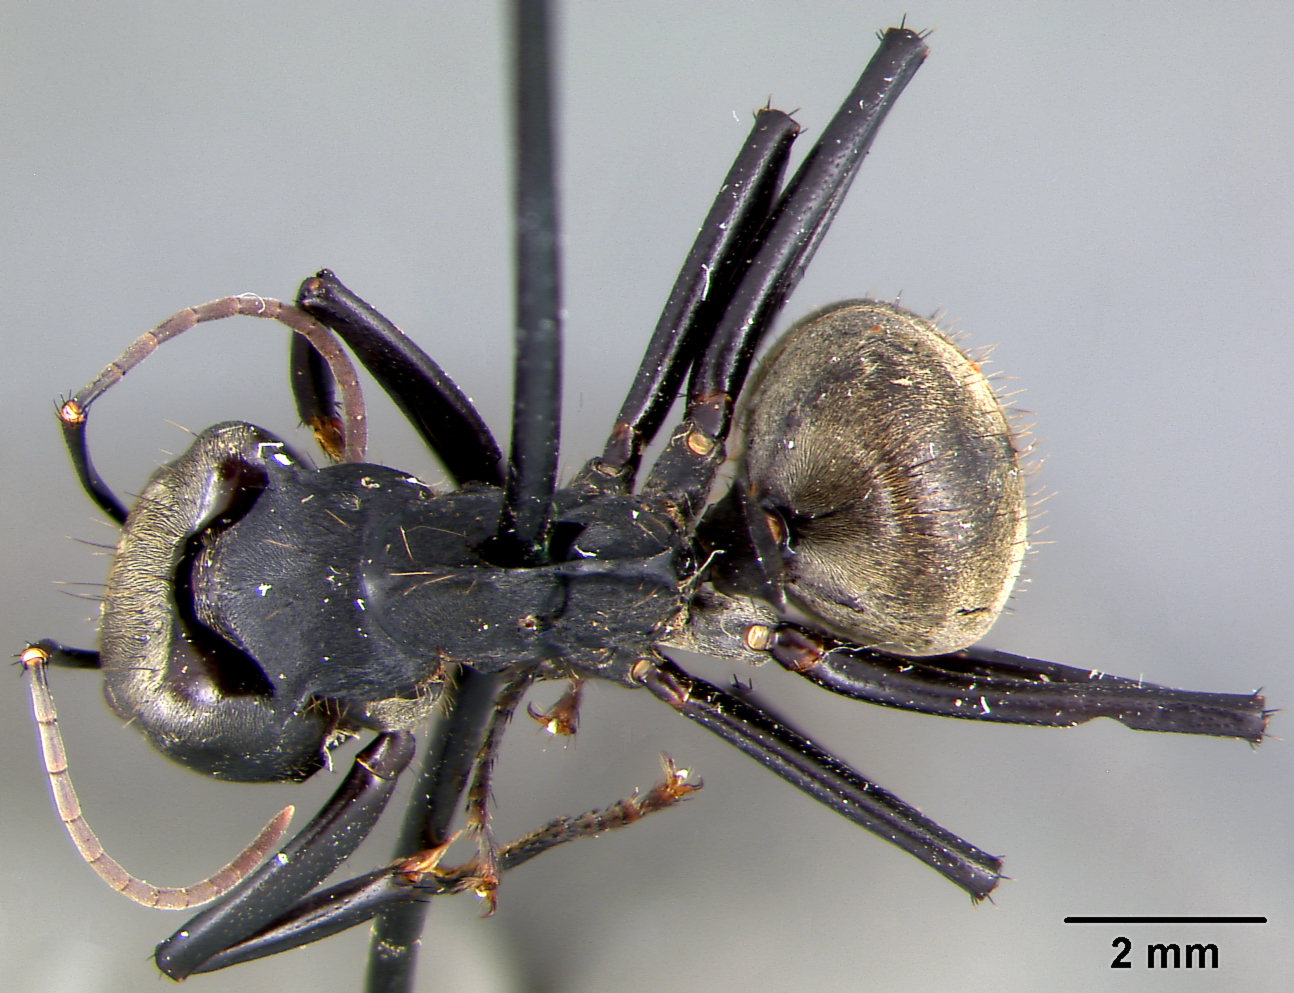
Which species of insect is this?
Camponotus sericeiventris
